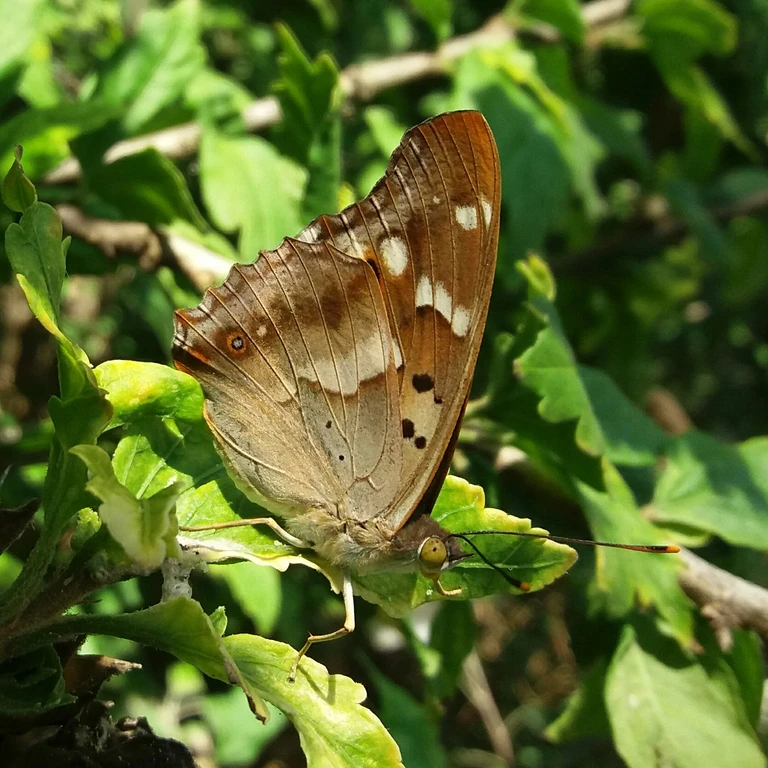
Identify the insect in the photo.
Apatura ilia
